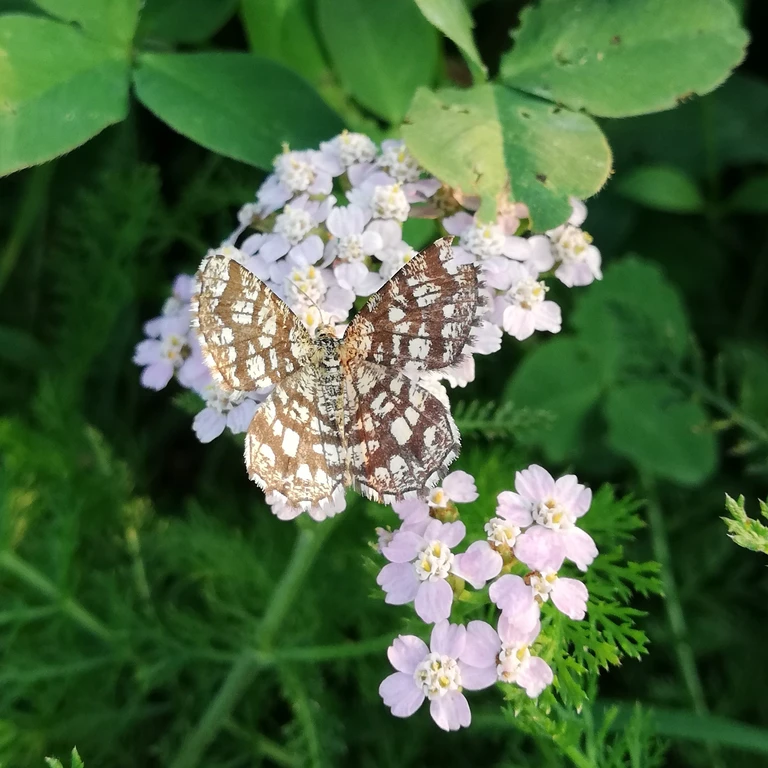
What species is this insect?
Chiasmia clathrata
